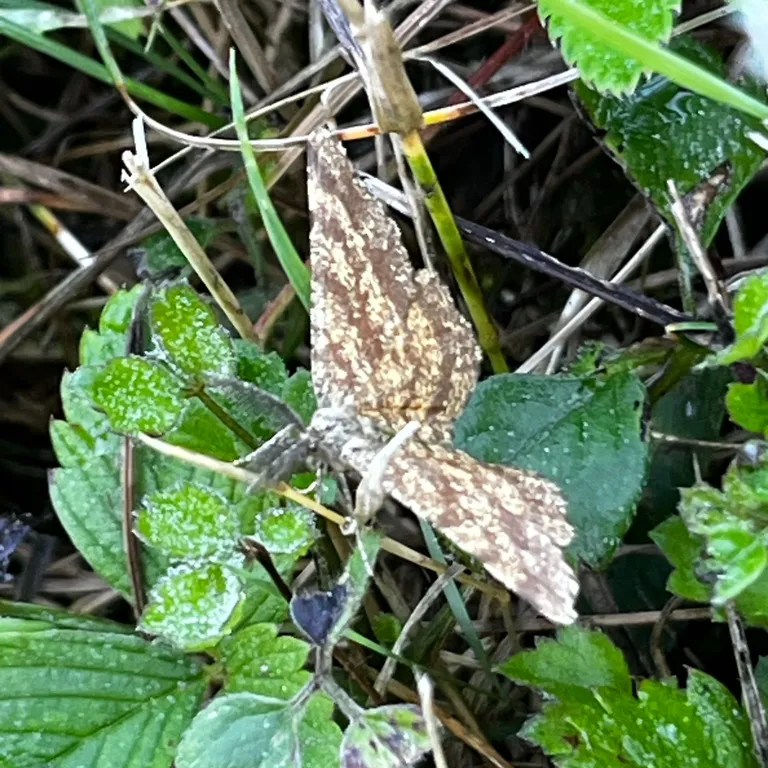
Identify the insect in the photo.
Ematurga atomaria
